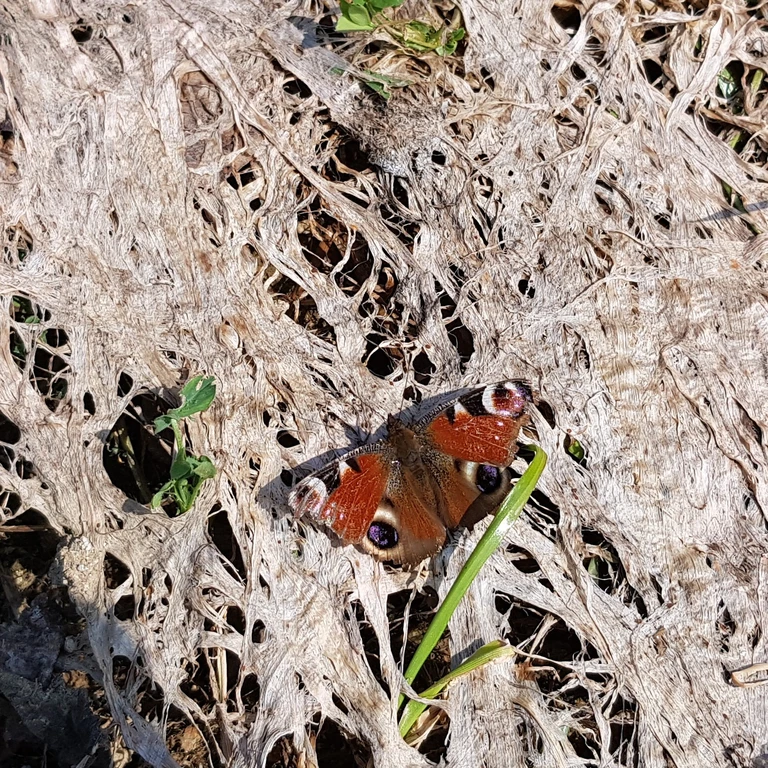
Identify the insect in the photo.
Aglais io
